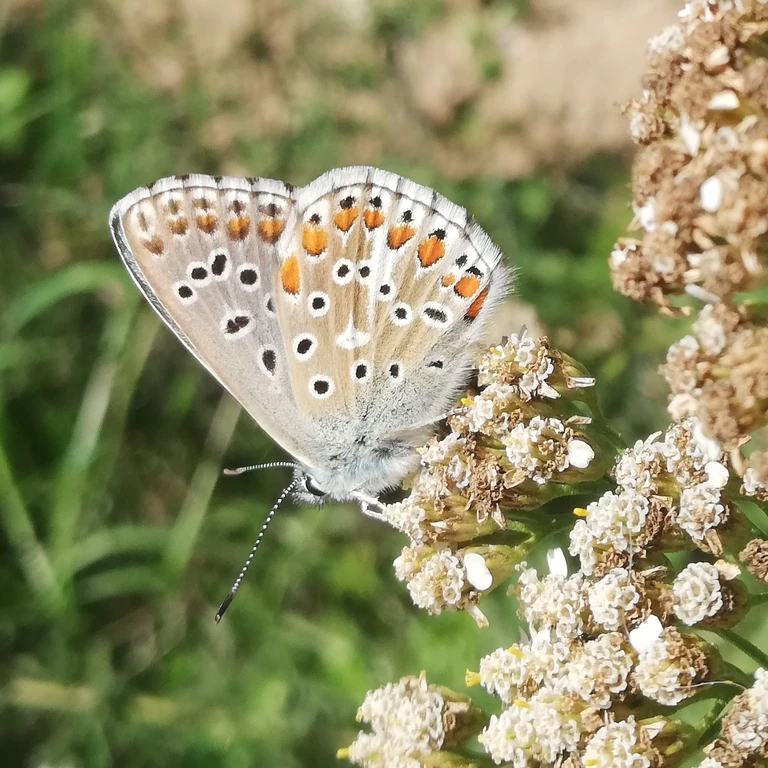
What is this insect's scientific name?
Lysandra bellargus
